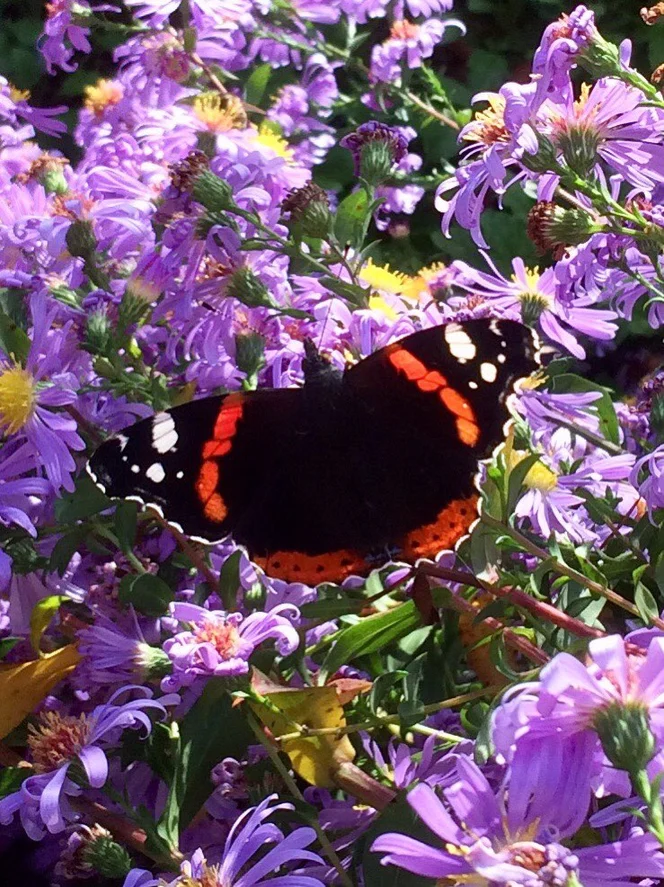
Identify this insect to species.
Vanessa atalanta
